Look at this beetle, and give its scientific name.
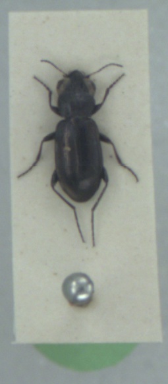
Notiophilus aquaticus
